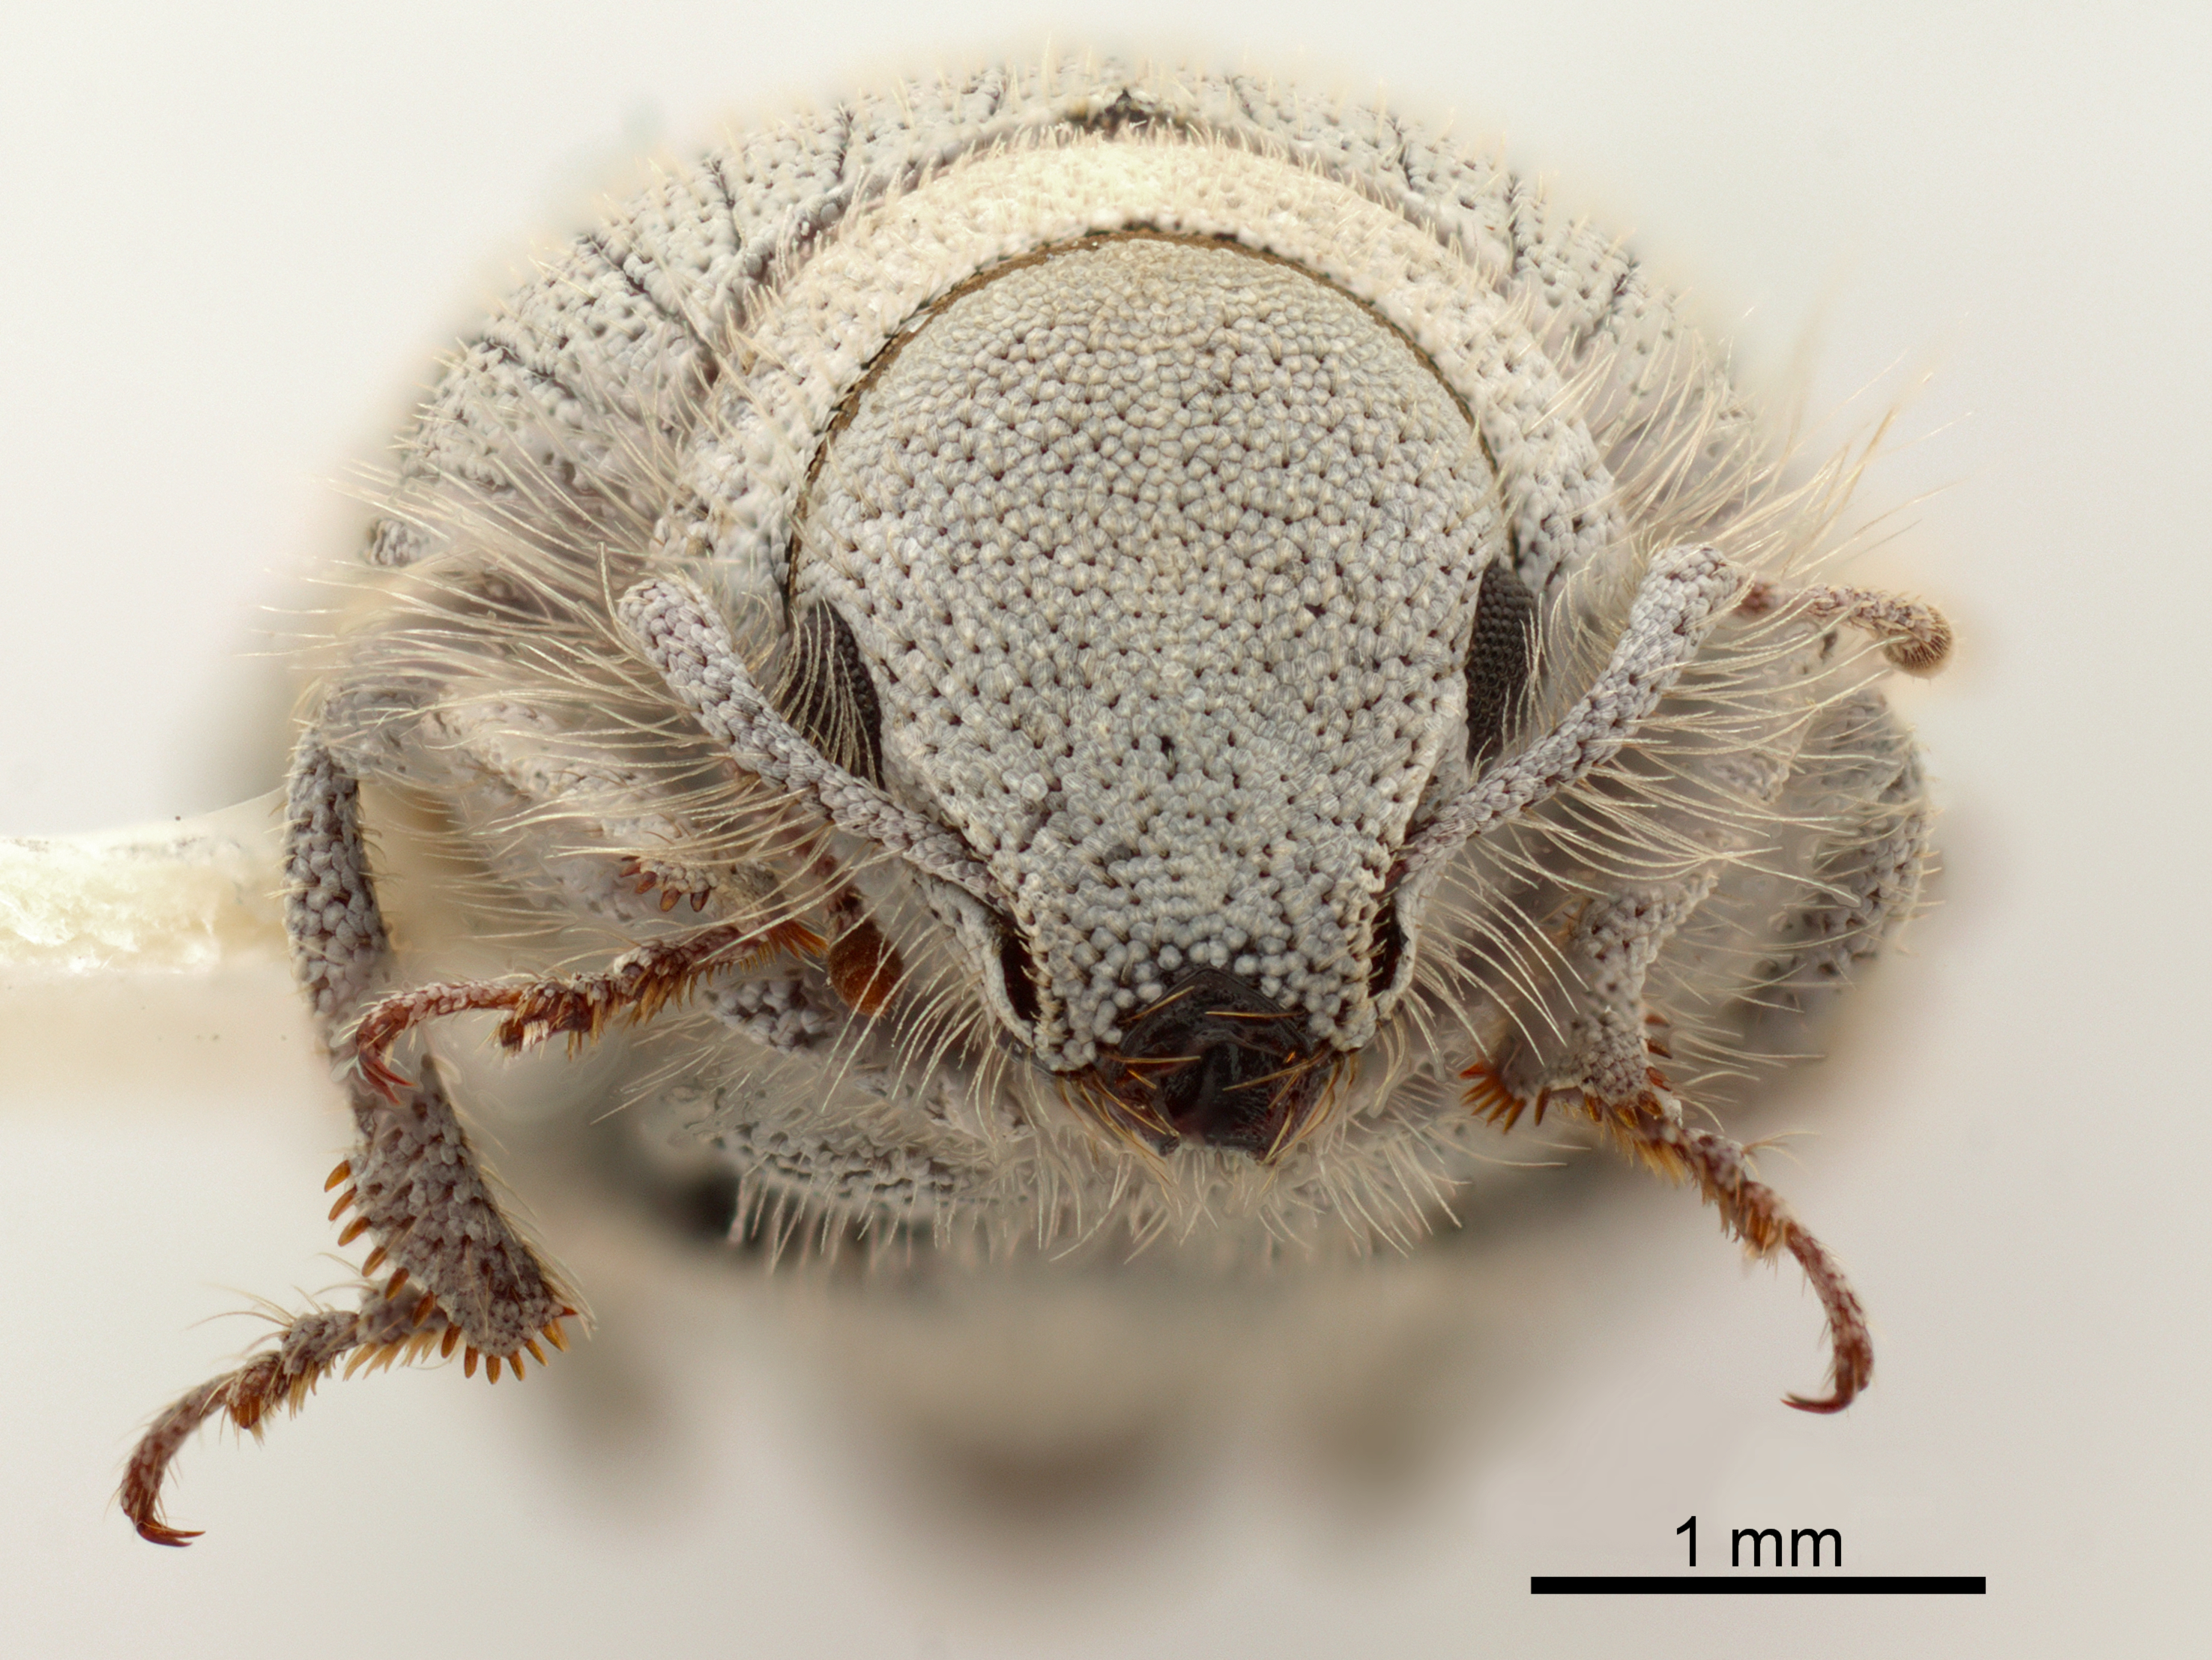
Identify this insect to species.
Eucilinus aridus
